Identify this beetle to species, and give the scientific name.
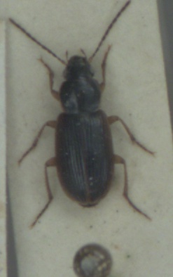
Stenolophus mixtus
